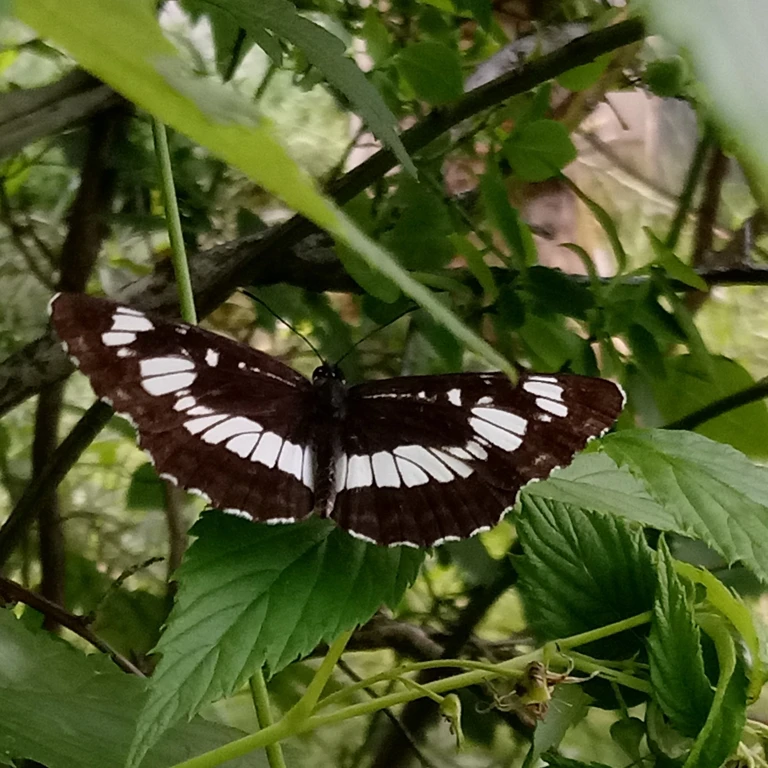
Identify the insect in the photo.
Neptis rivularis
